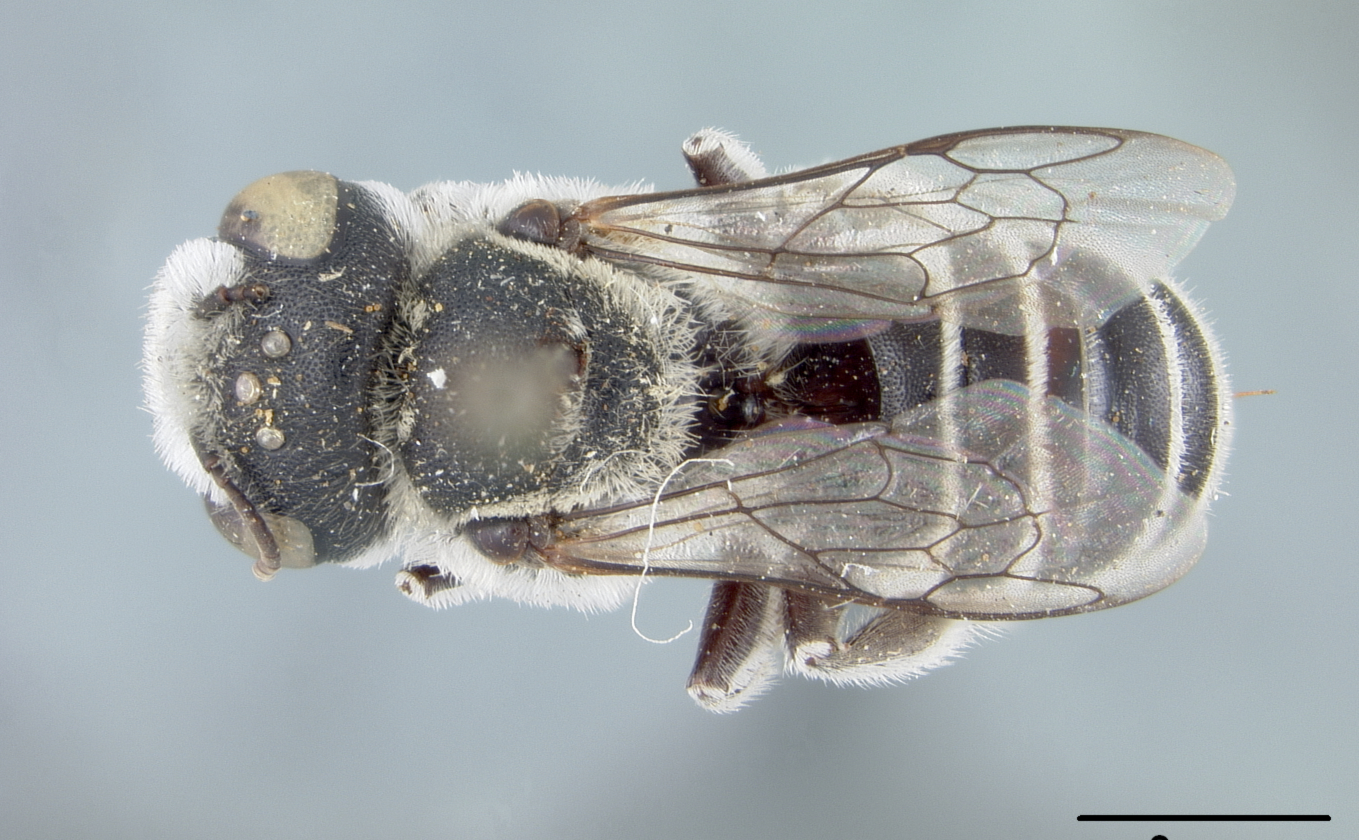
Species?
Ashmeadiella maxima
